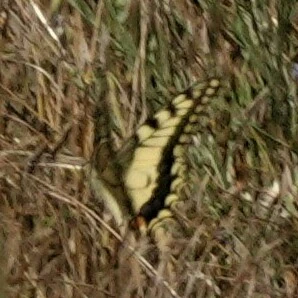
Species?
Papilio machaon
